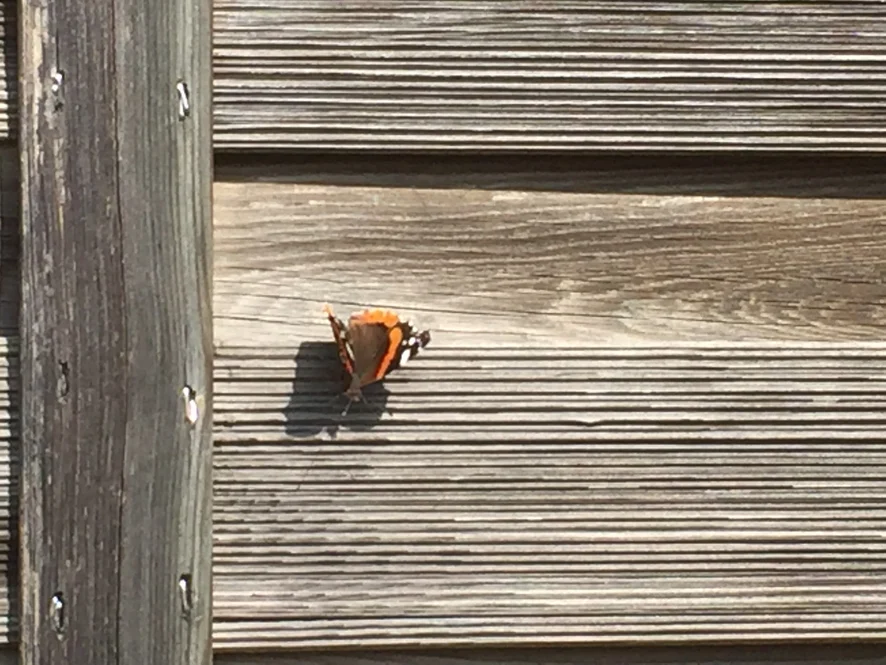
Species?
Vanessa atalanta
